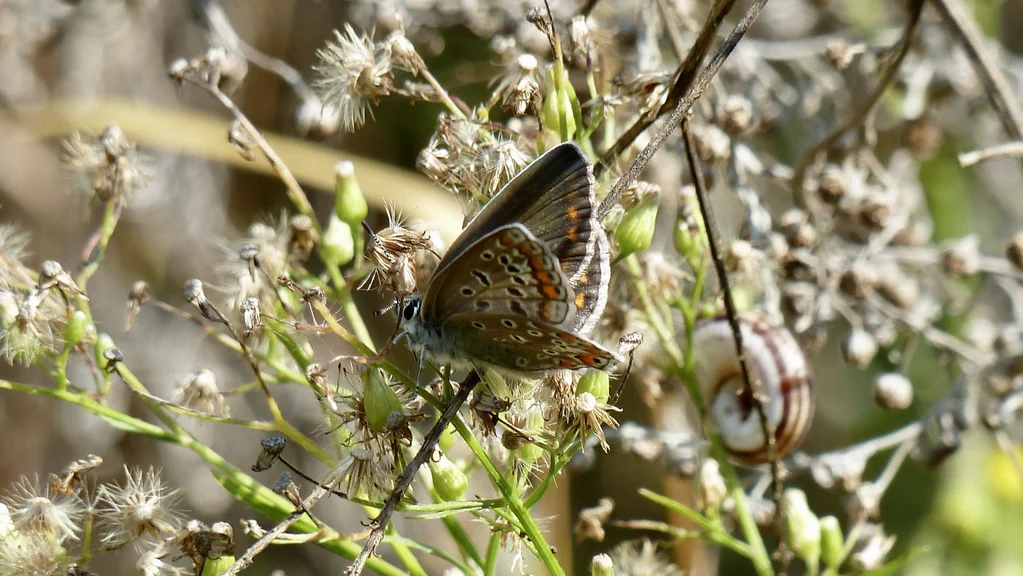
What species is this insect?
Polyommatus icarus
